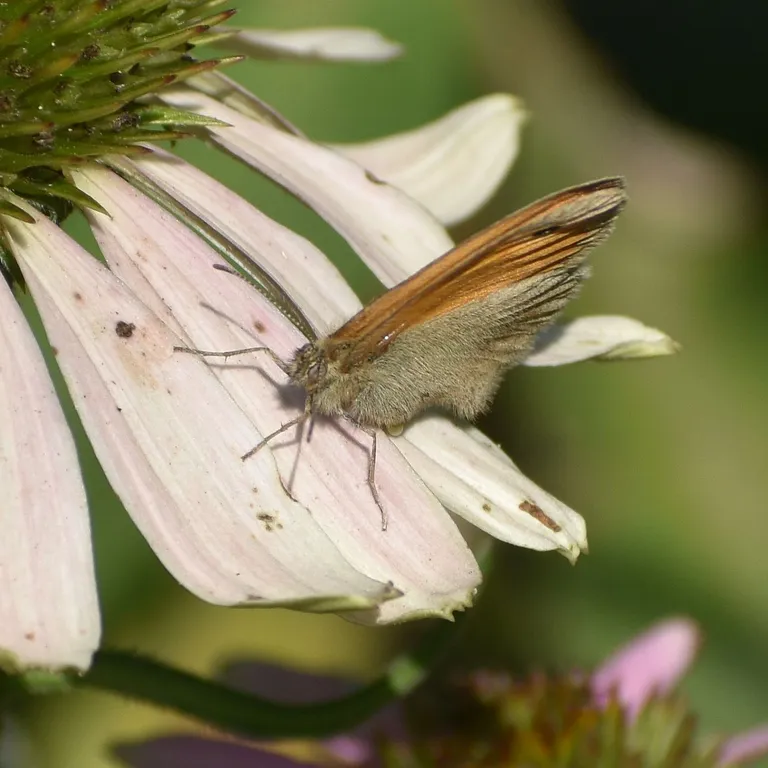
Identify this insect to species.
Coenonympha pamphilus
